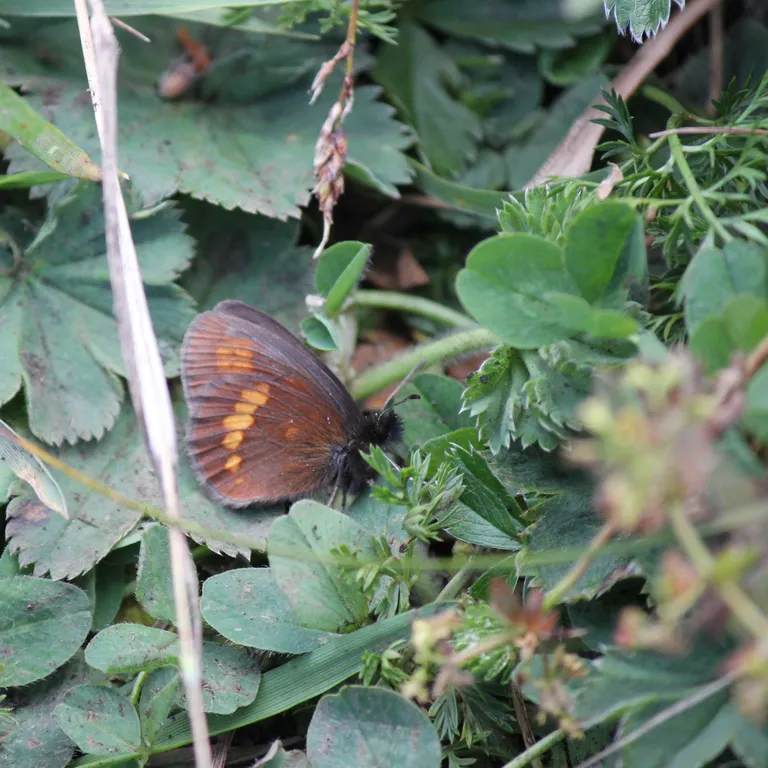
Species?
Erebia manto
